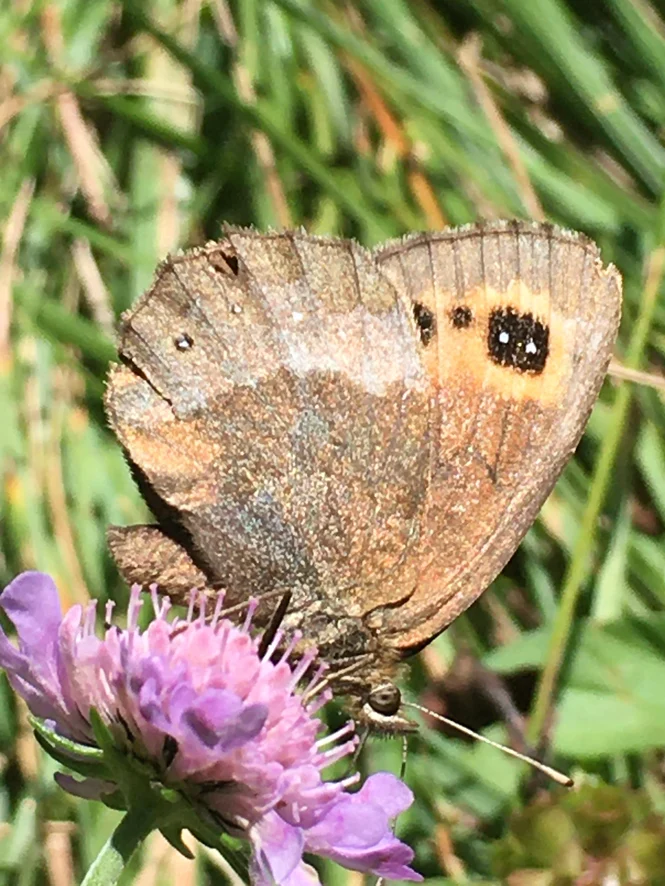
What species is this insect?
Erebia aethiops
